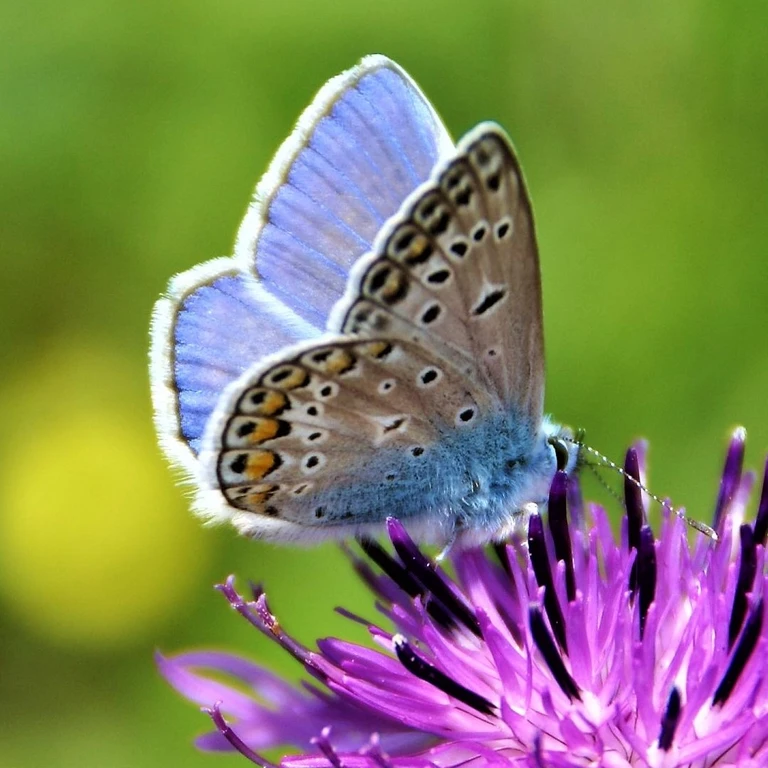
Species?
Polyommatus icarus
